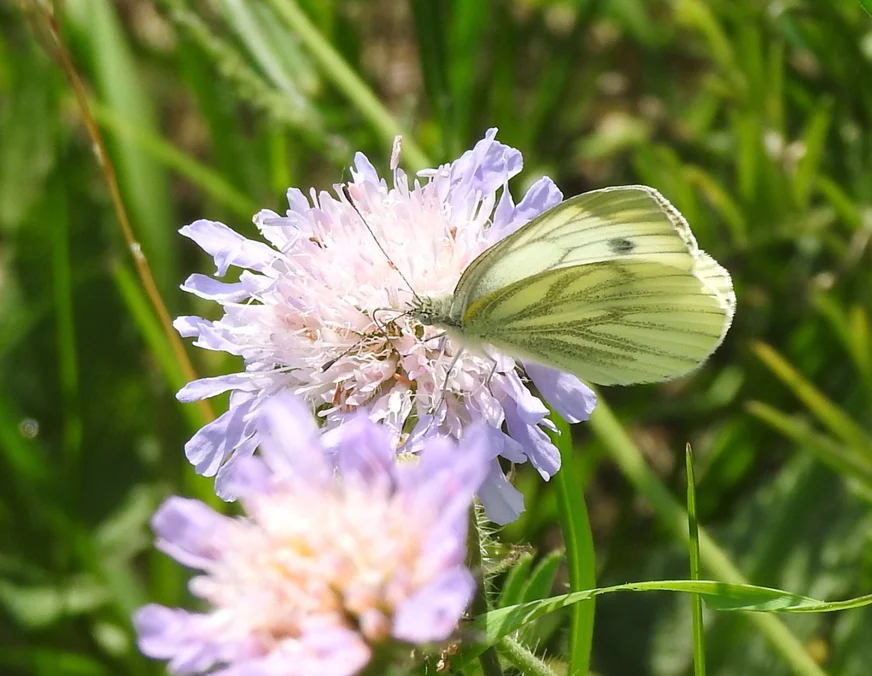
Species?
Pieris napi
